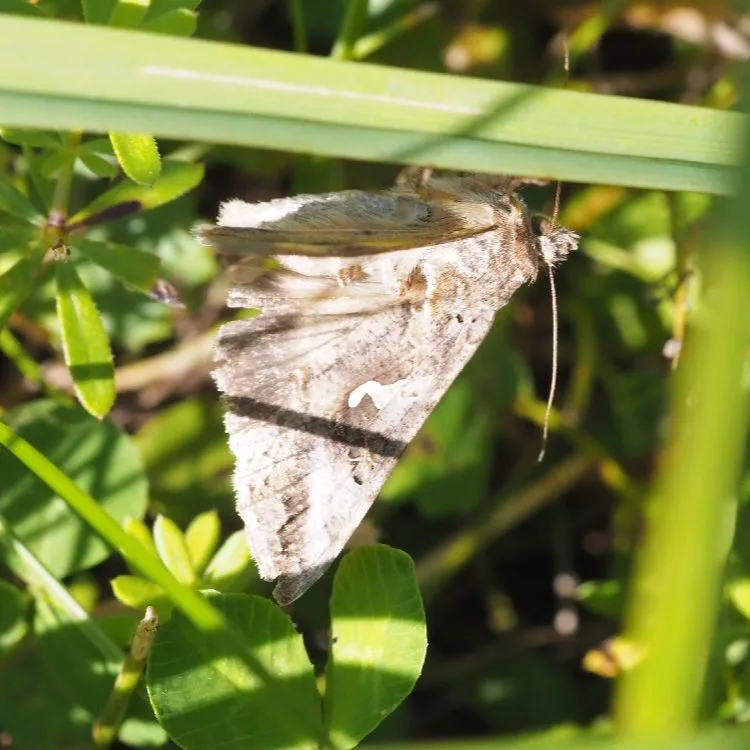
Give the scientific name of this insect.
Autographa gamma
